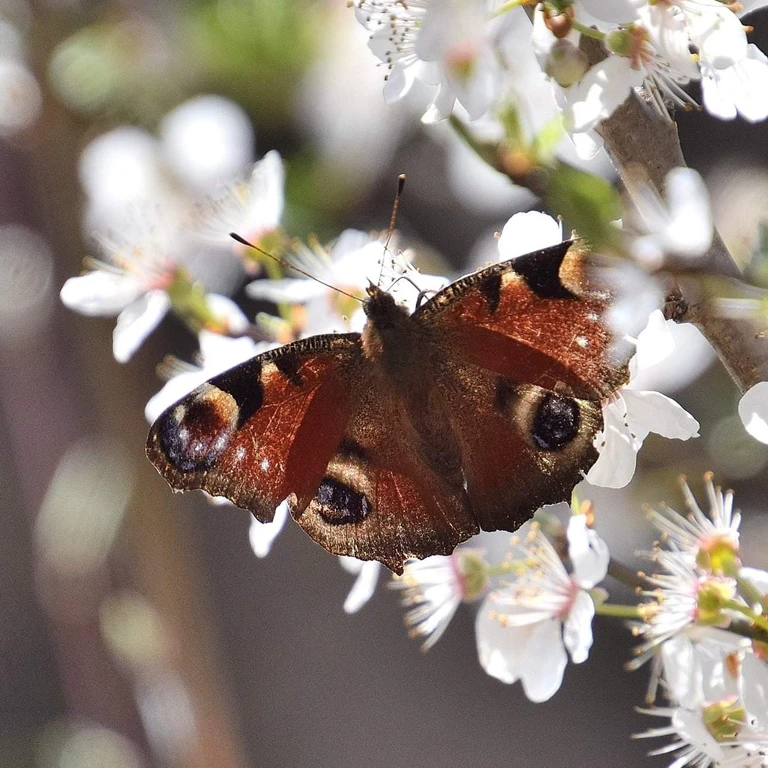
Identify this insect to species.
Aglais io
